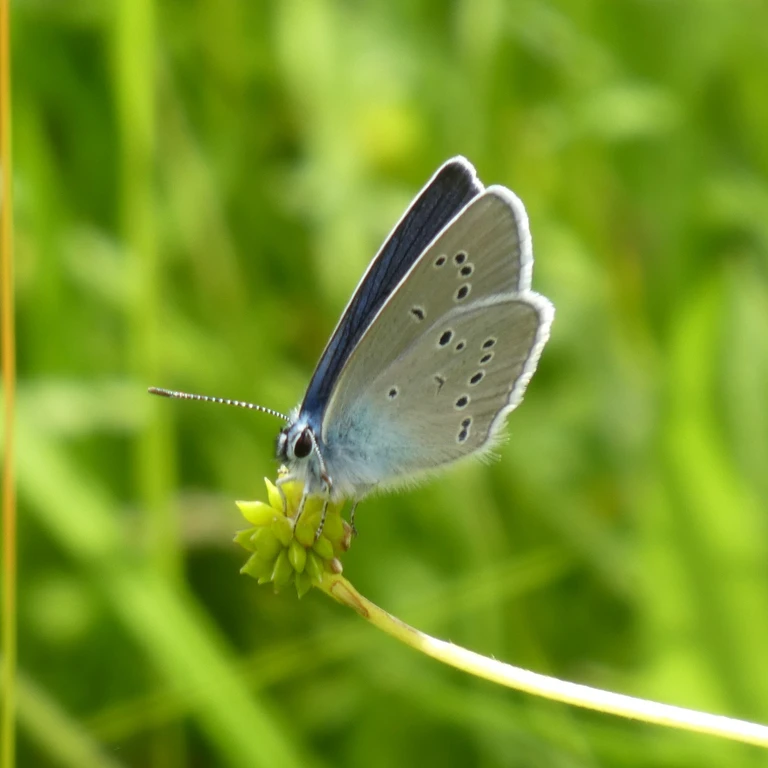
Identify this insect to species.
Cyaniris semiargus
